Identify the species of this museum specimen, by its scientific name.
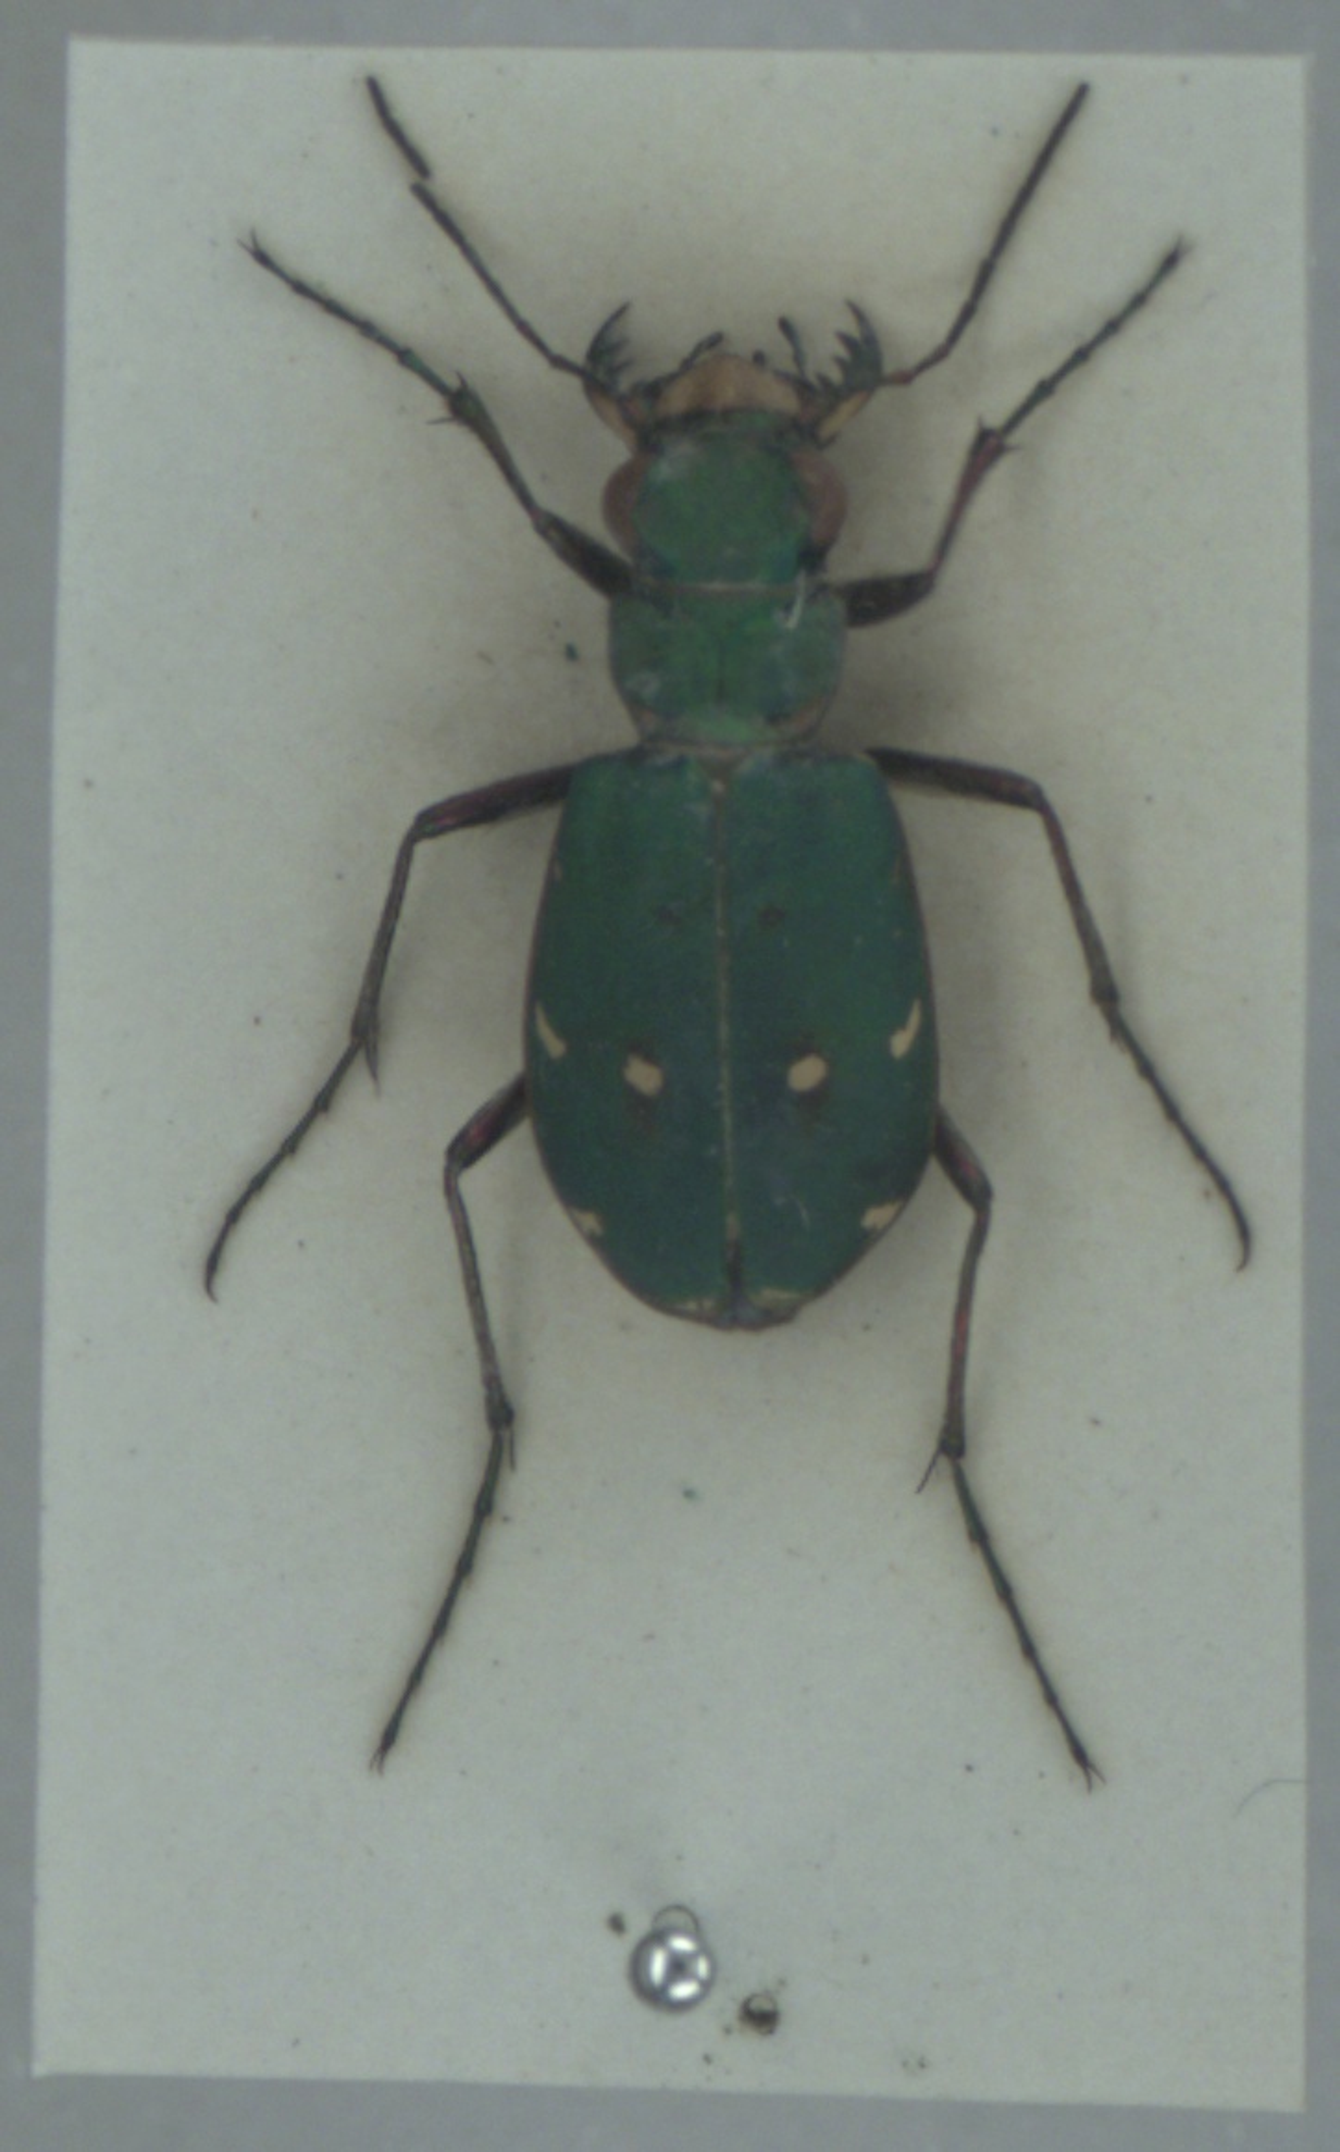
Cicindela campestris
